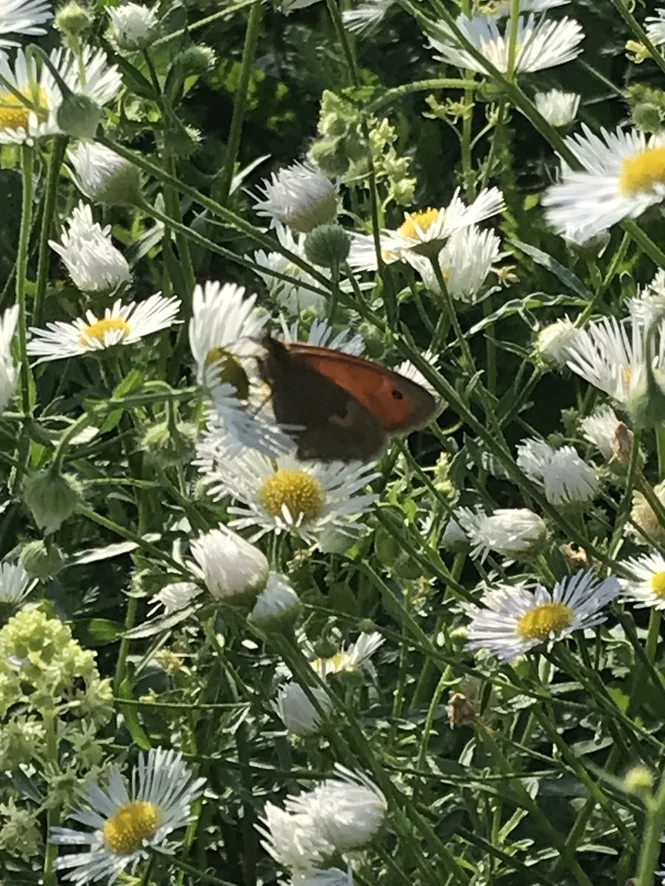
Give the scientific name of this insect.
Coenonympha pamphilus
